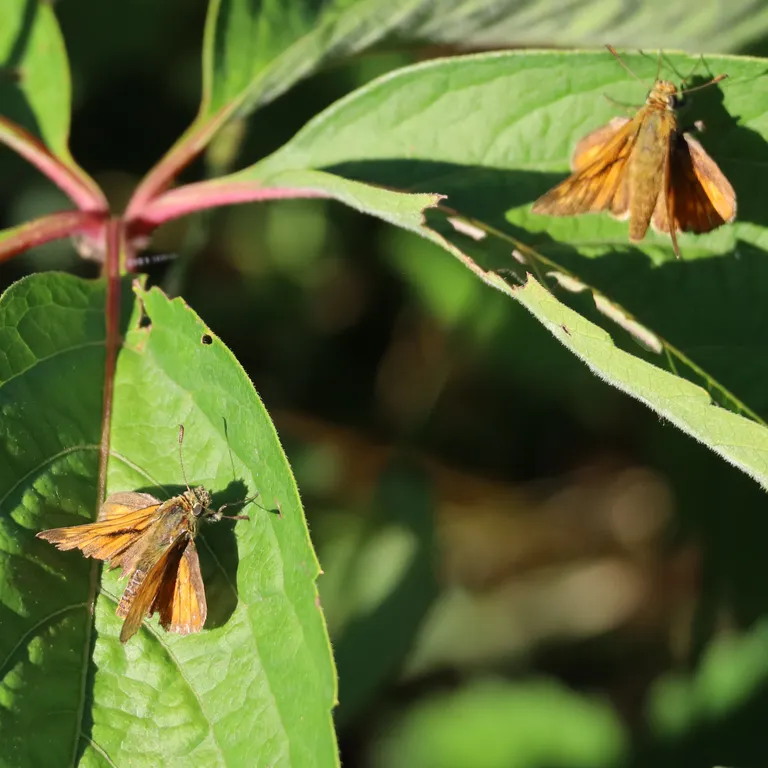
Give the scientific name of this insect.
Ochlodes sylvanus (also Ochlodes venata)
